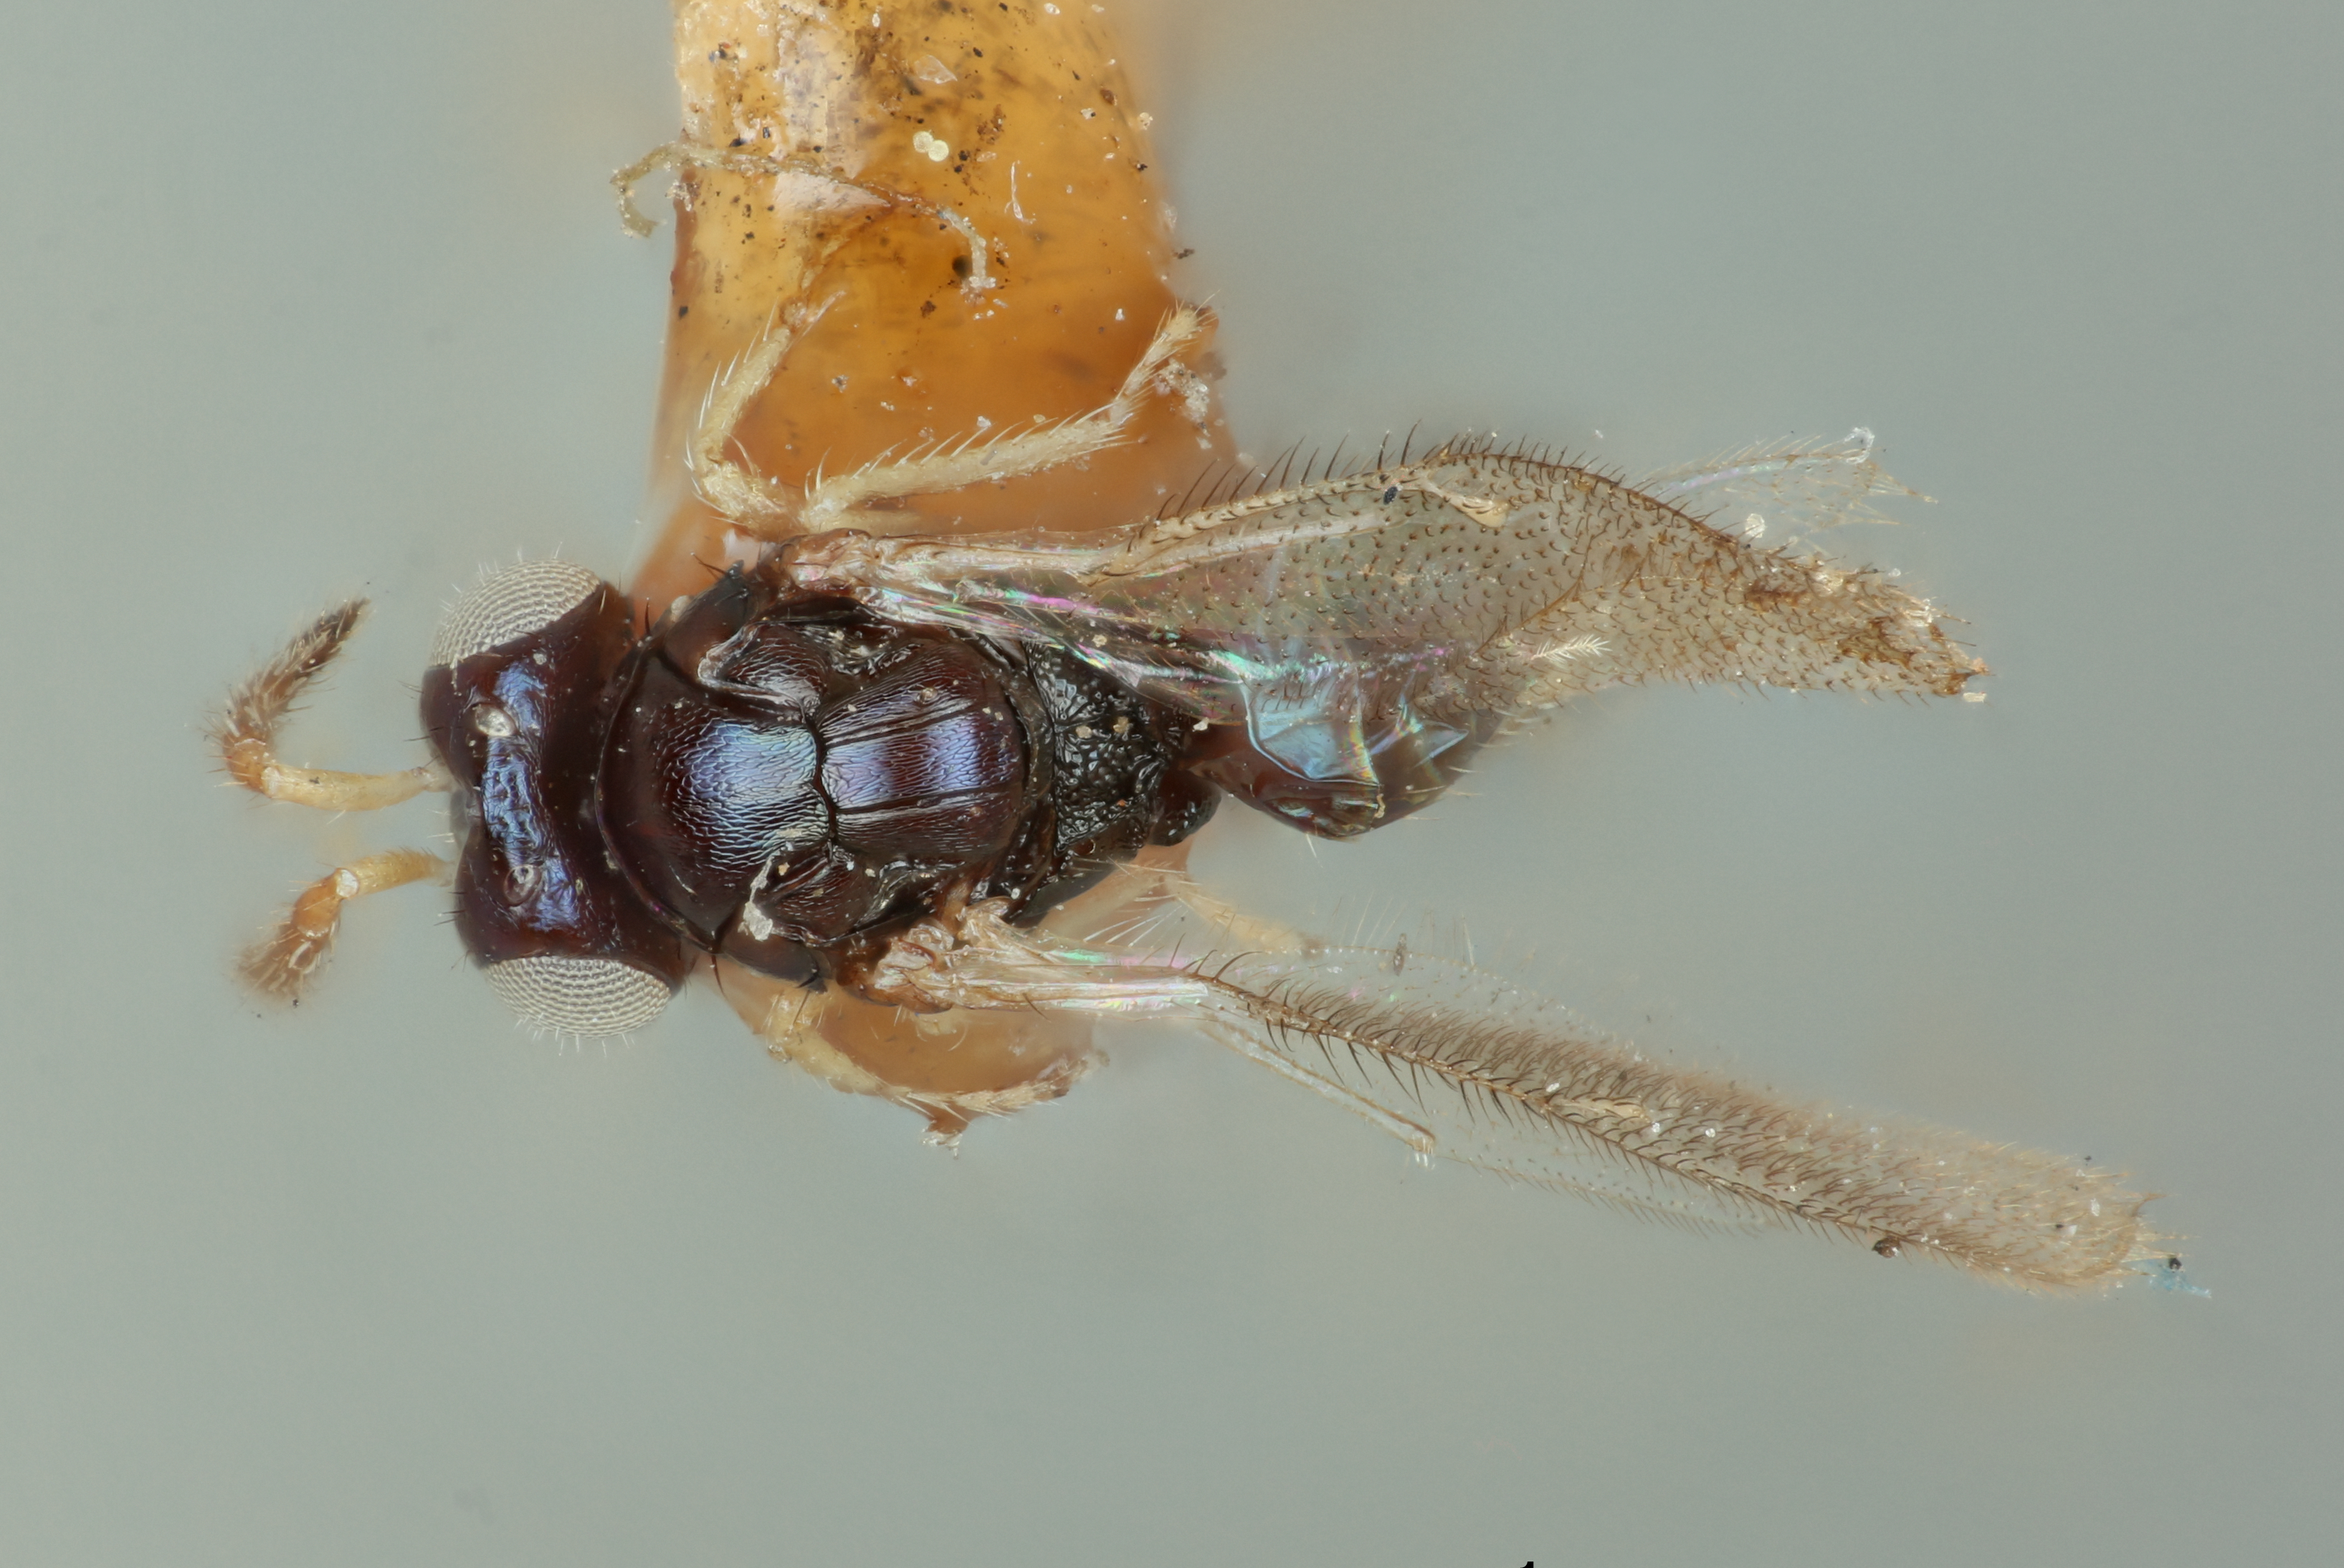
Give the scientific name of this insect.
Tetrastichoides manilensis
